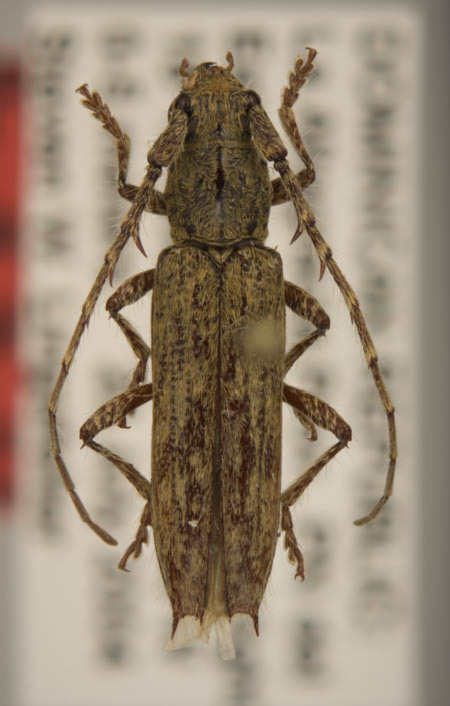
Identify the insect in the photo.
Elaphidion auricoma
